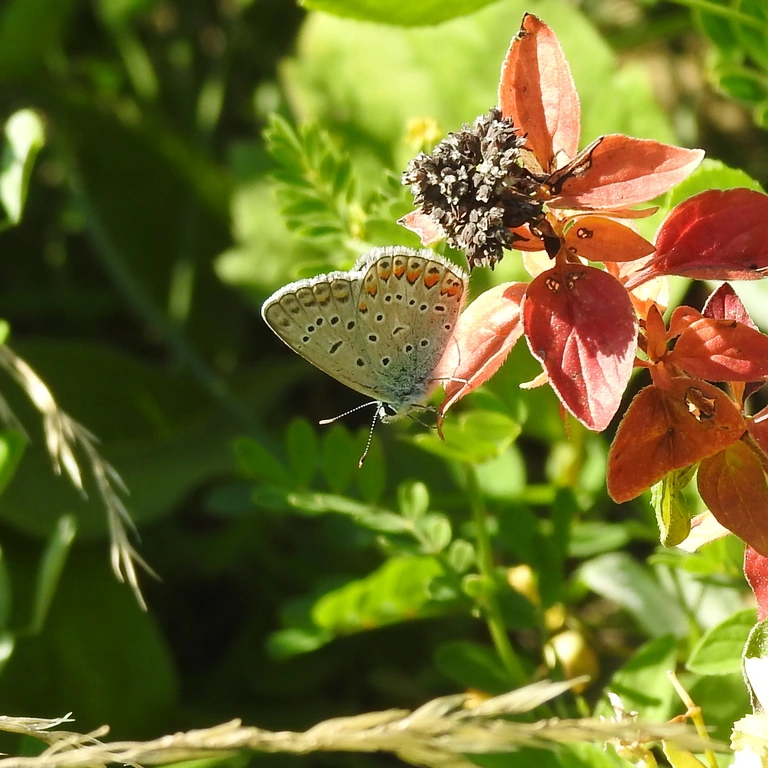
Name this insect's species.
Polyommatus icarus
